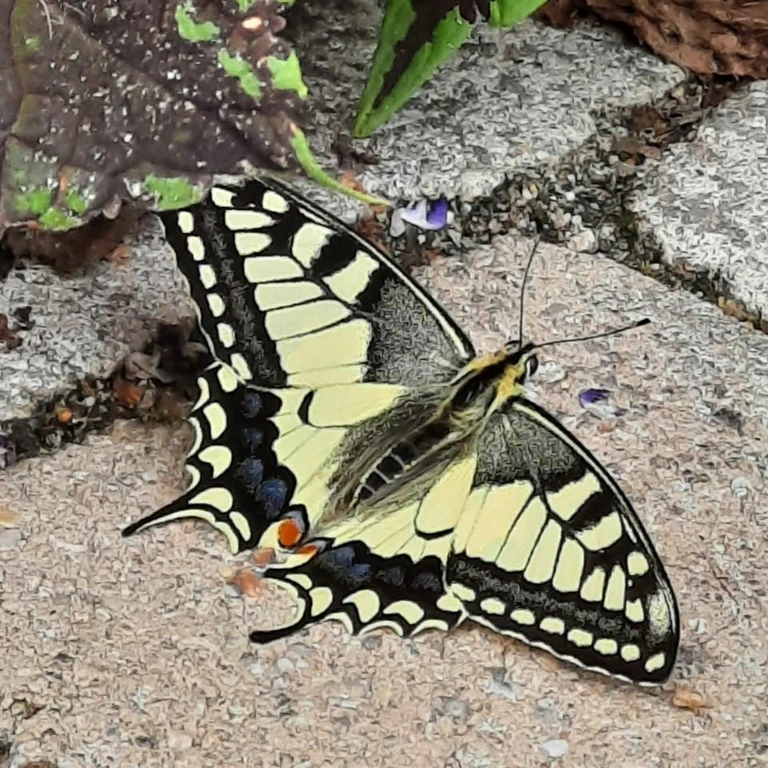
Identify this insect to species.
Papilio machaon
